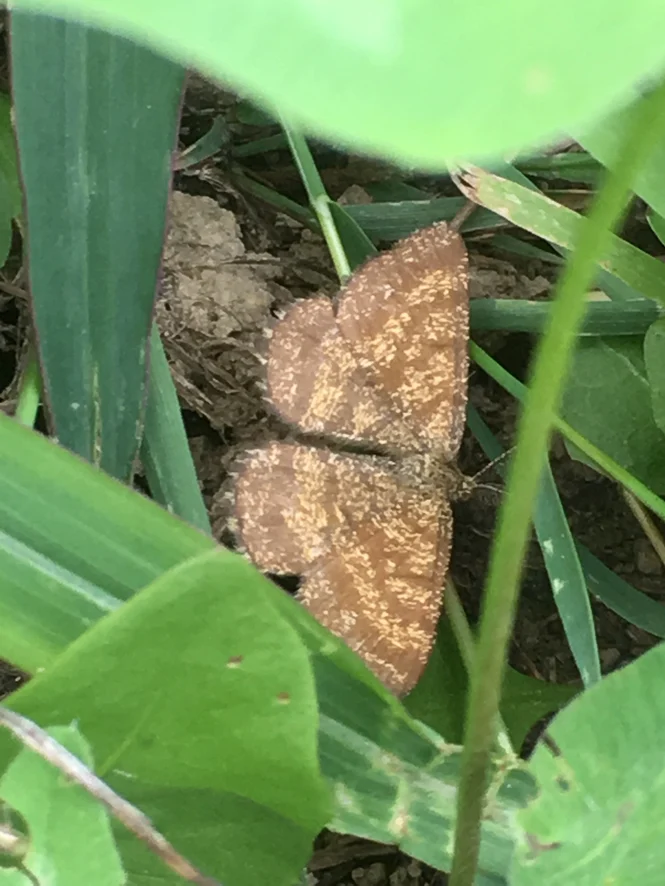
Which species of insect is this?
Ematurga atomaria
